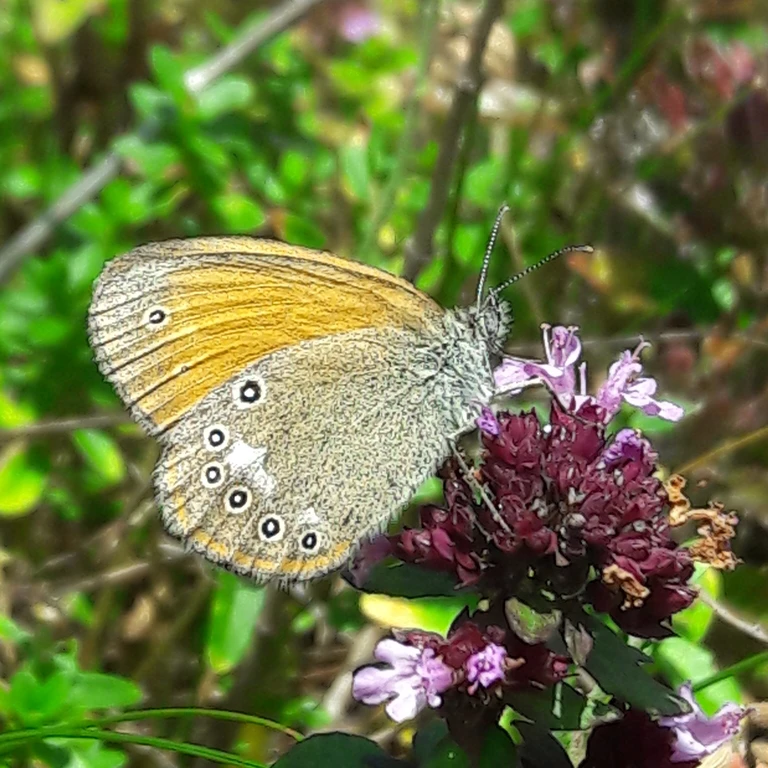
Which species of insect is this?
Coenonympha glycerion (also Coenonympha iphis)
